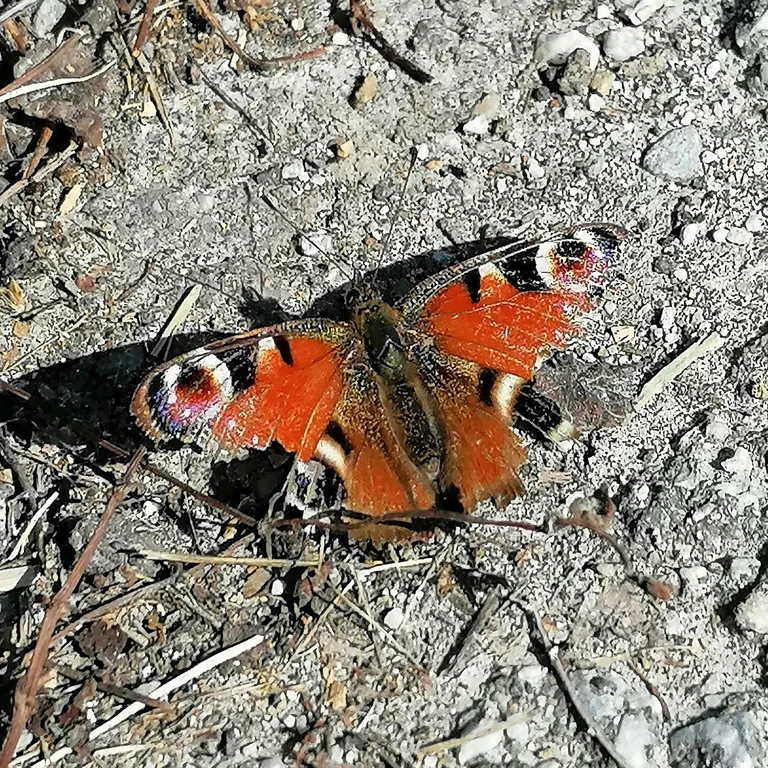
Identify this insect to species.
Aglais io
